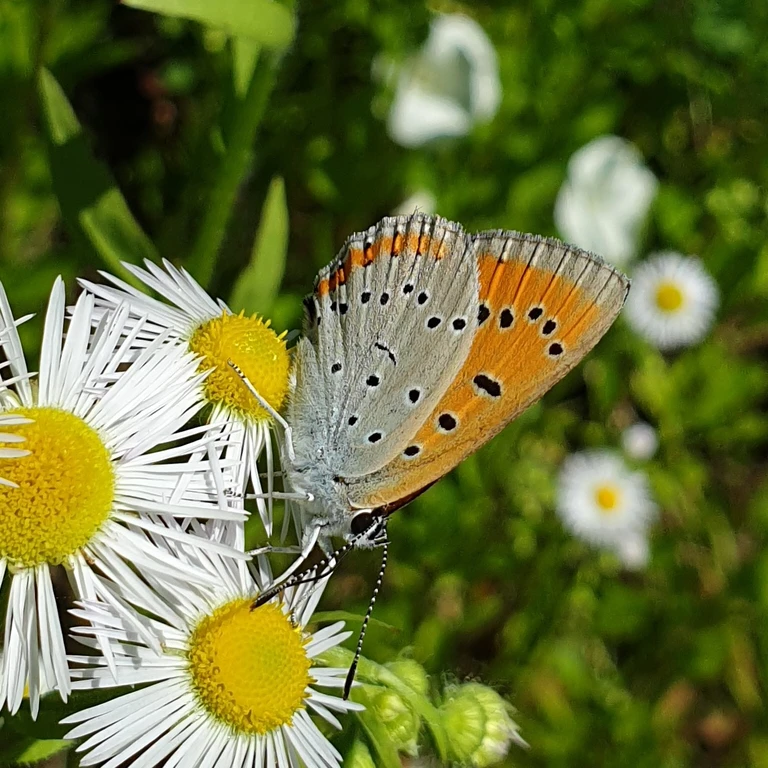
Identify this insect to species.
Lycaena dispar
